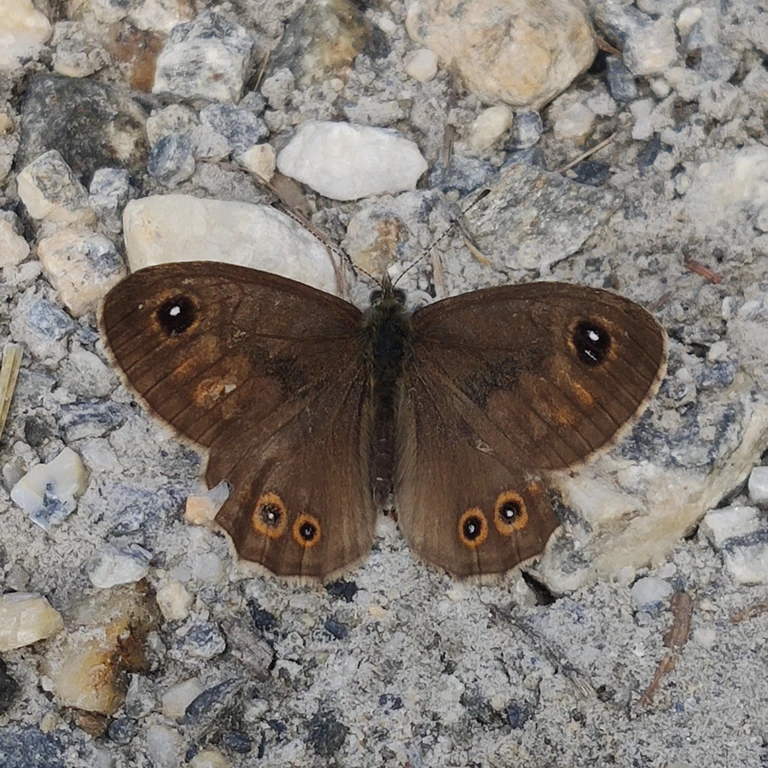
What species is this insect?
Lasiommata maera (also Pararge maera)
